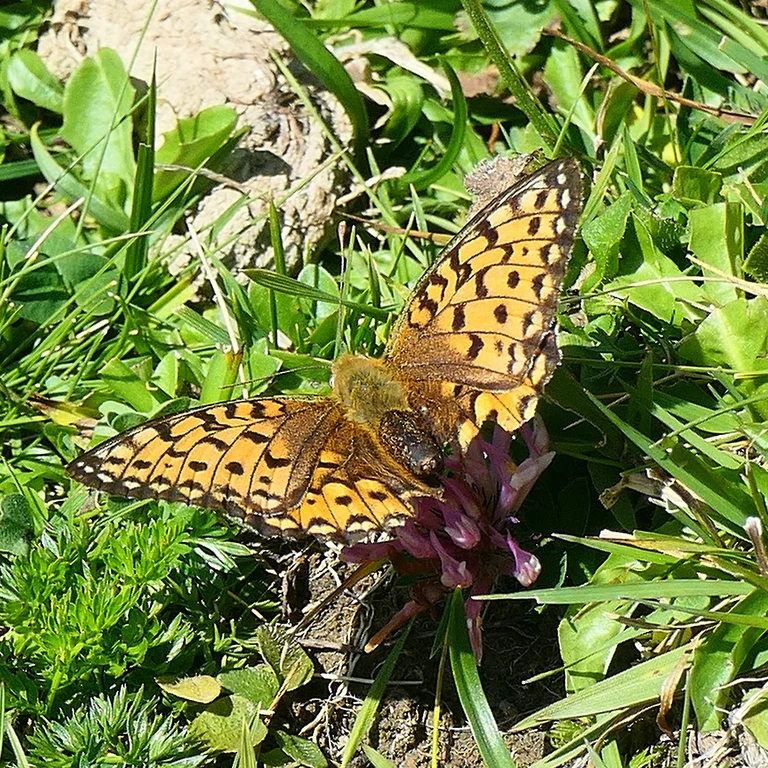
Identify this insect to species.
Speyeria aglaja
